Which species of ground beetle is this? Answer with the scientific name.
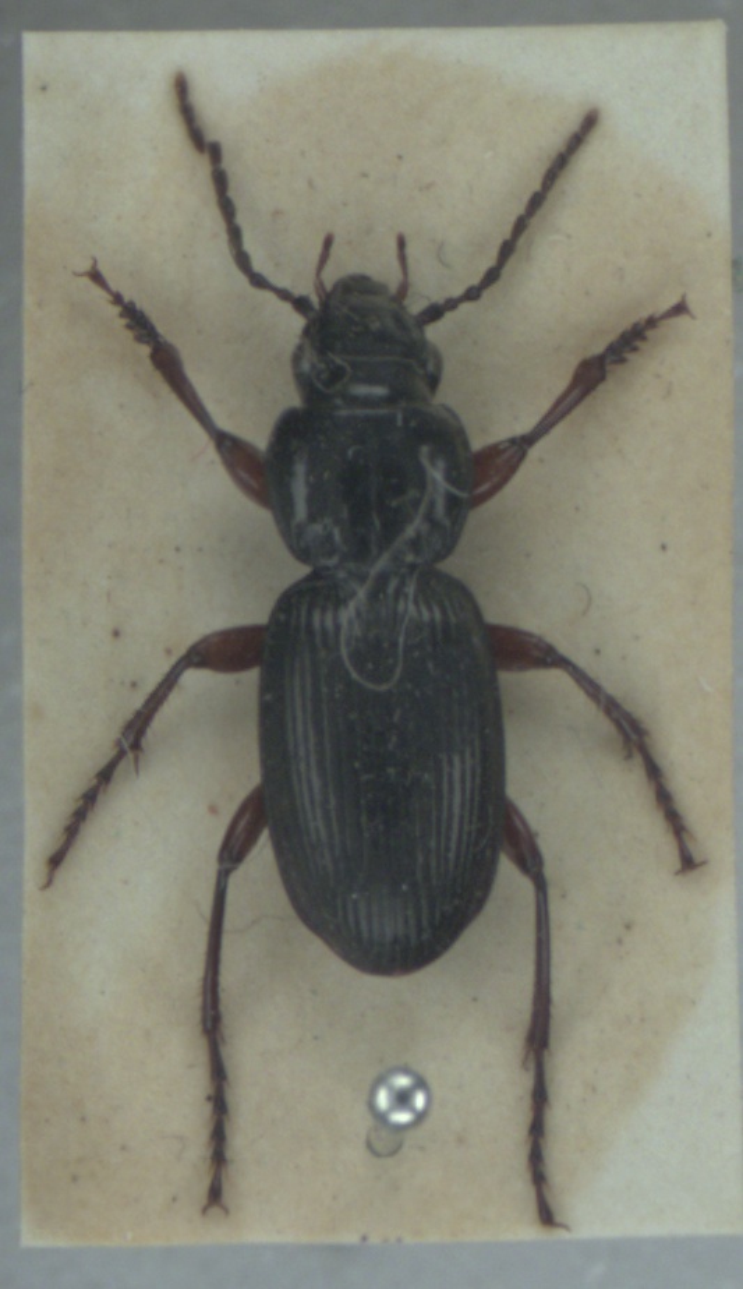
Pterostichus madidus
